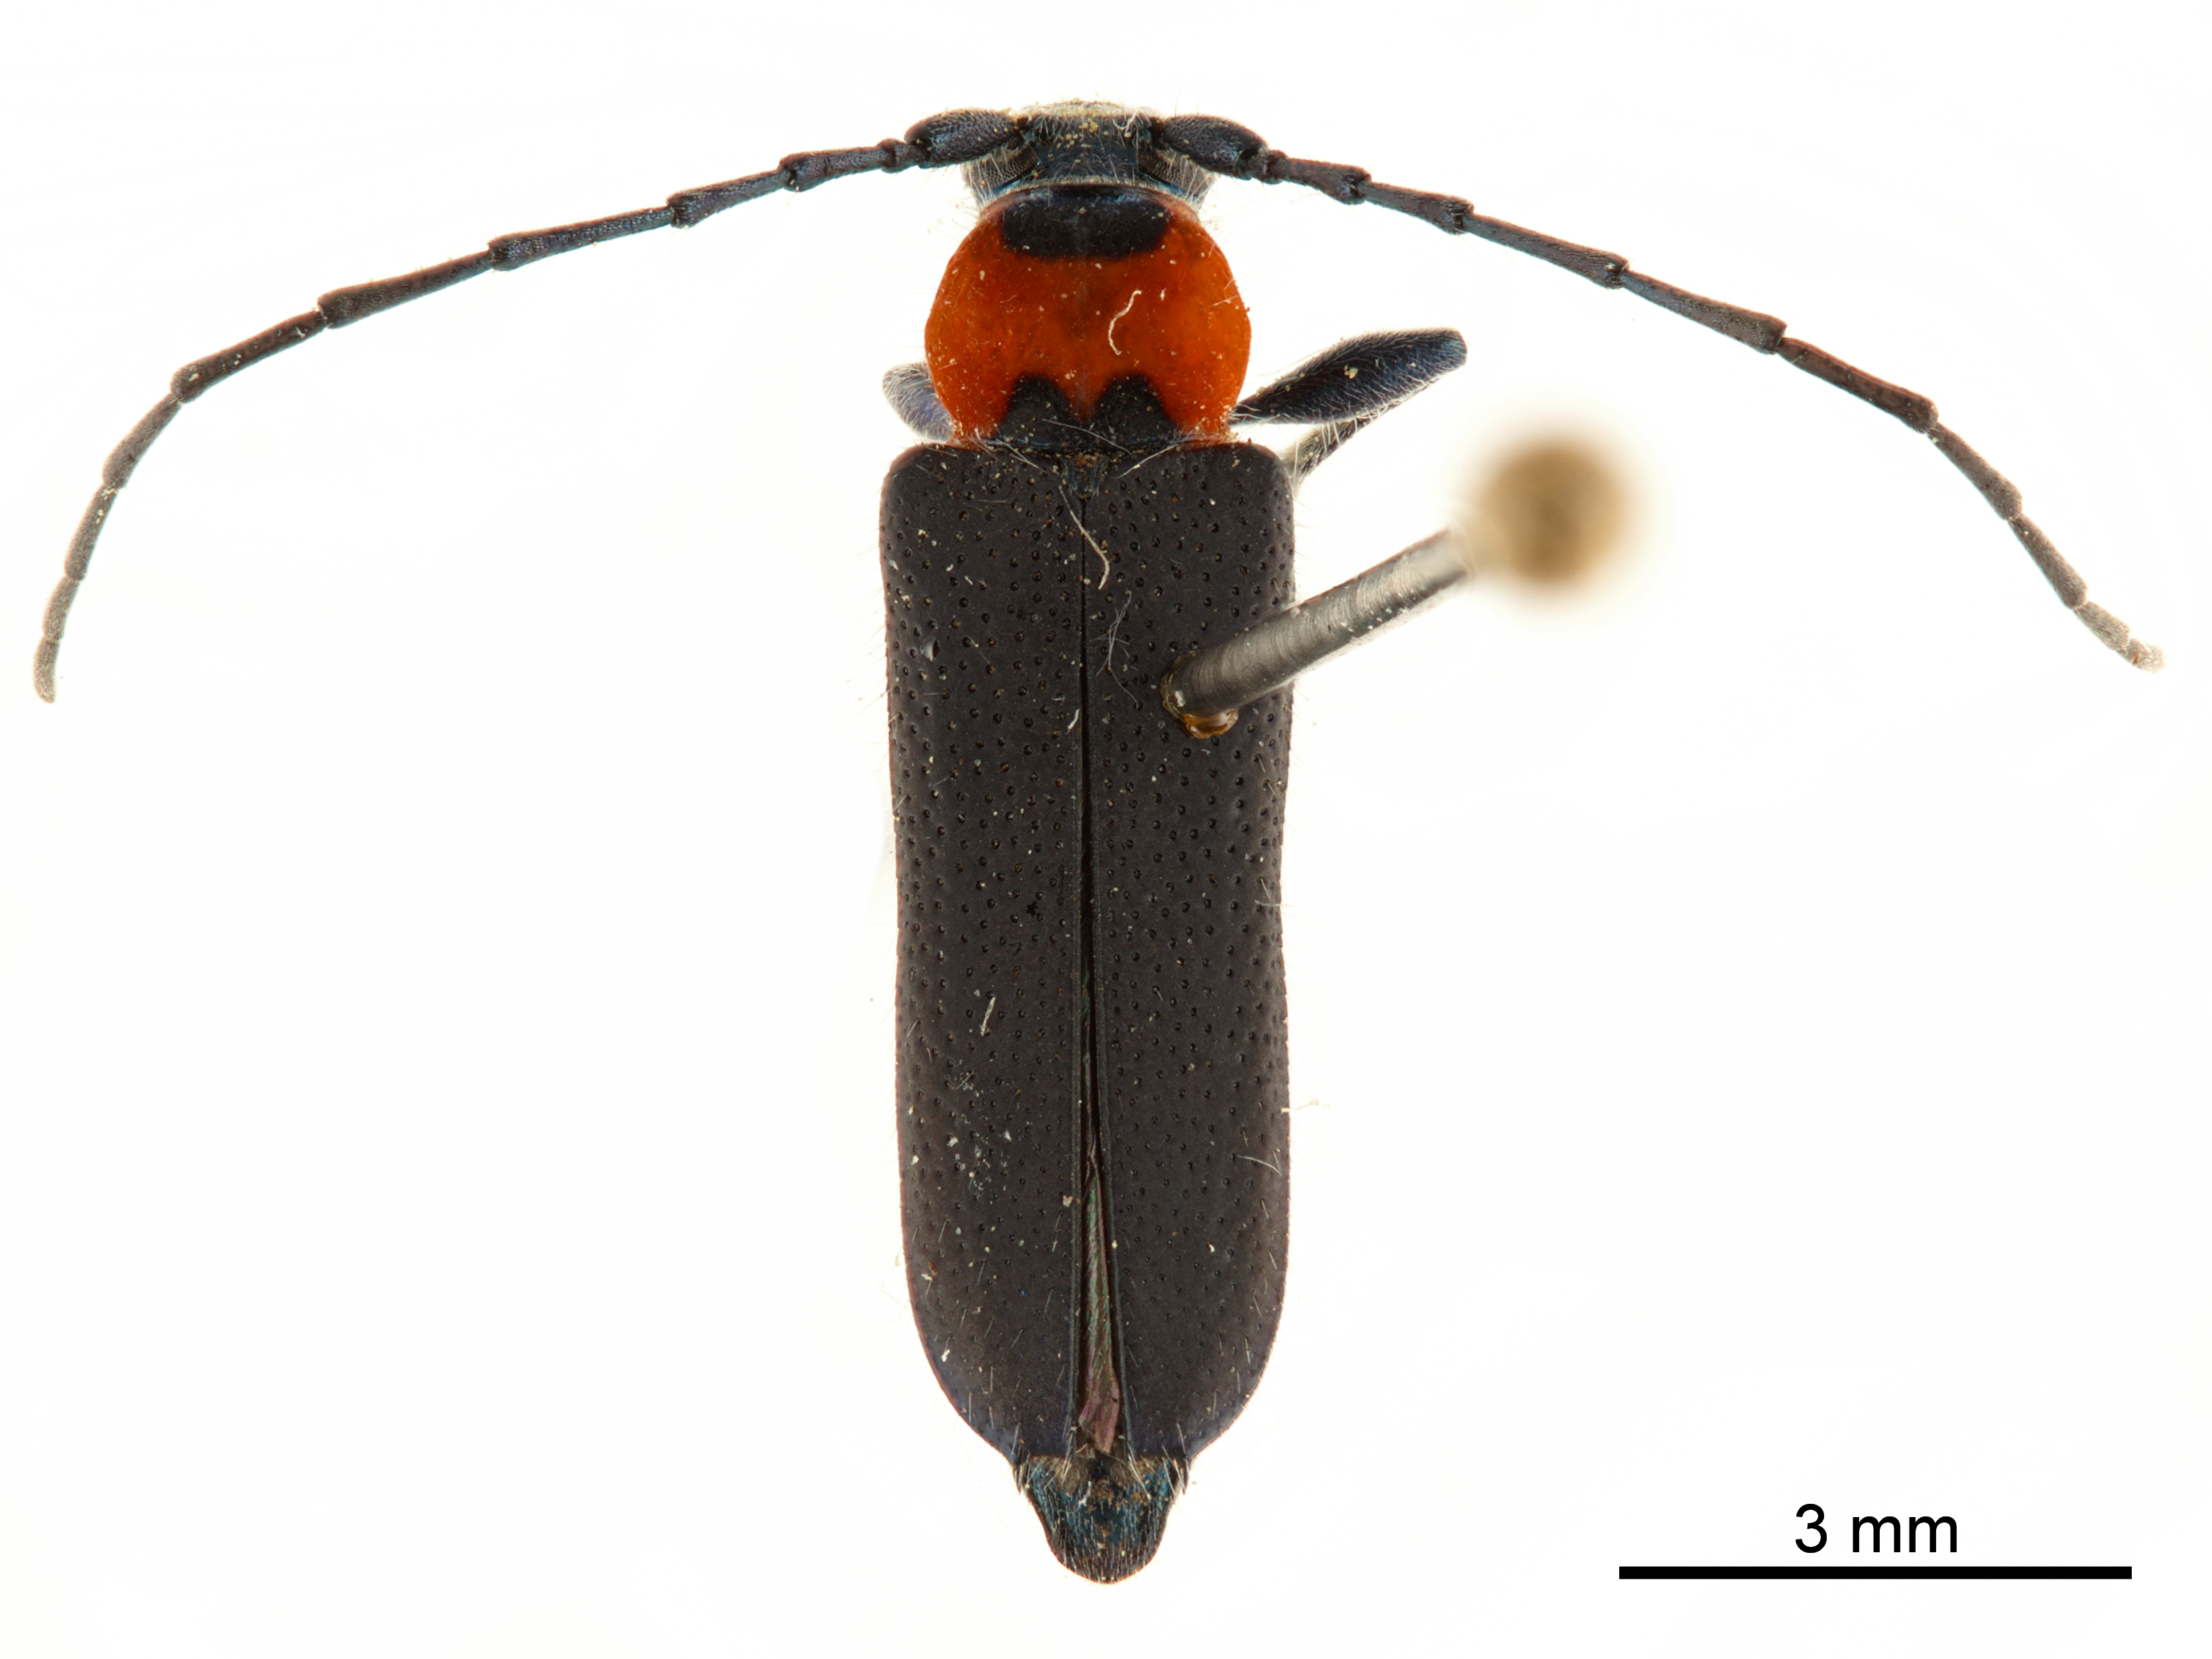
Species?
Eryphus laetus
